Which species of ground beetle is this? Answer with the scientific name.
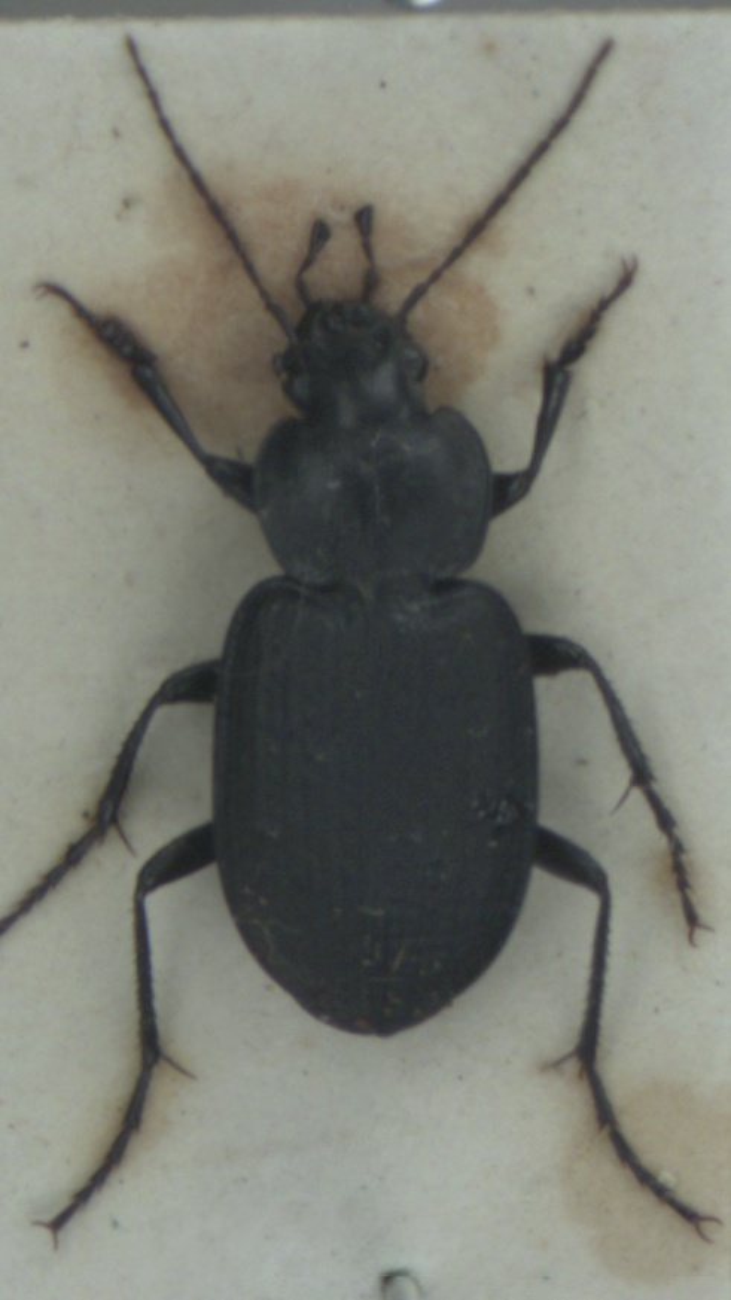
Licinus punctatulus
